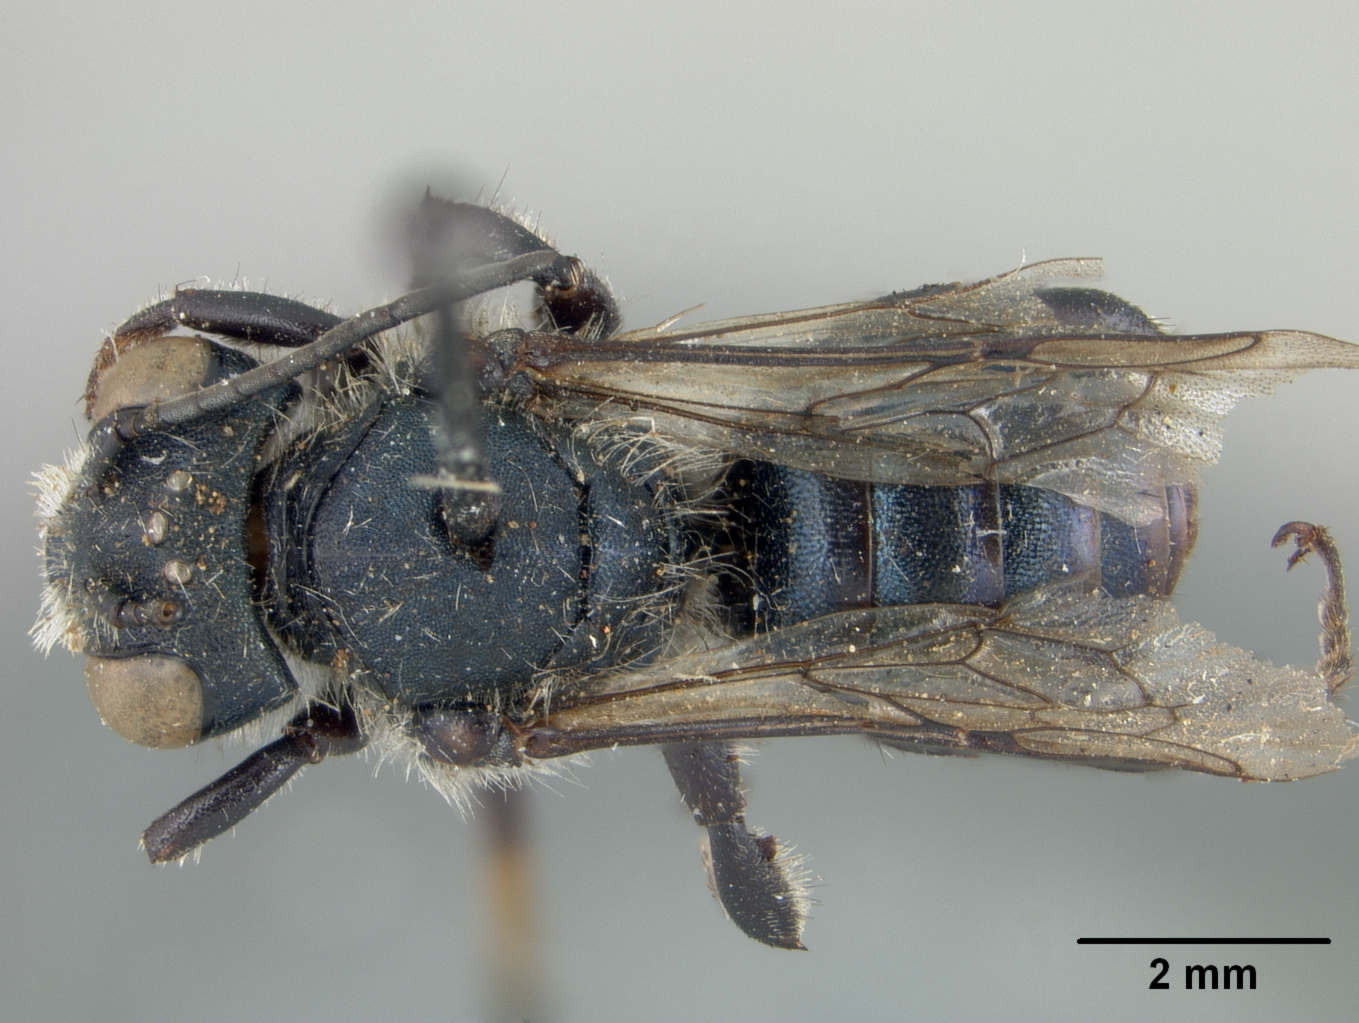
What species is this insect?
Osmia bridwelli
